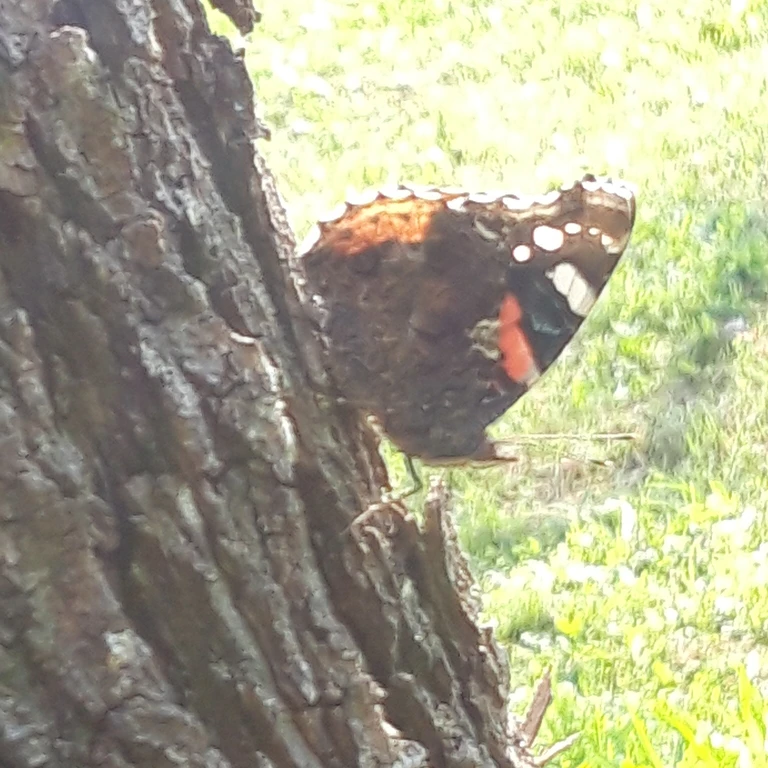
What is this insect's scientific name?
Vanessa atalanta
